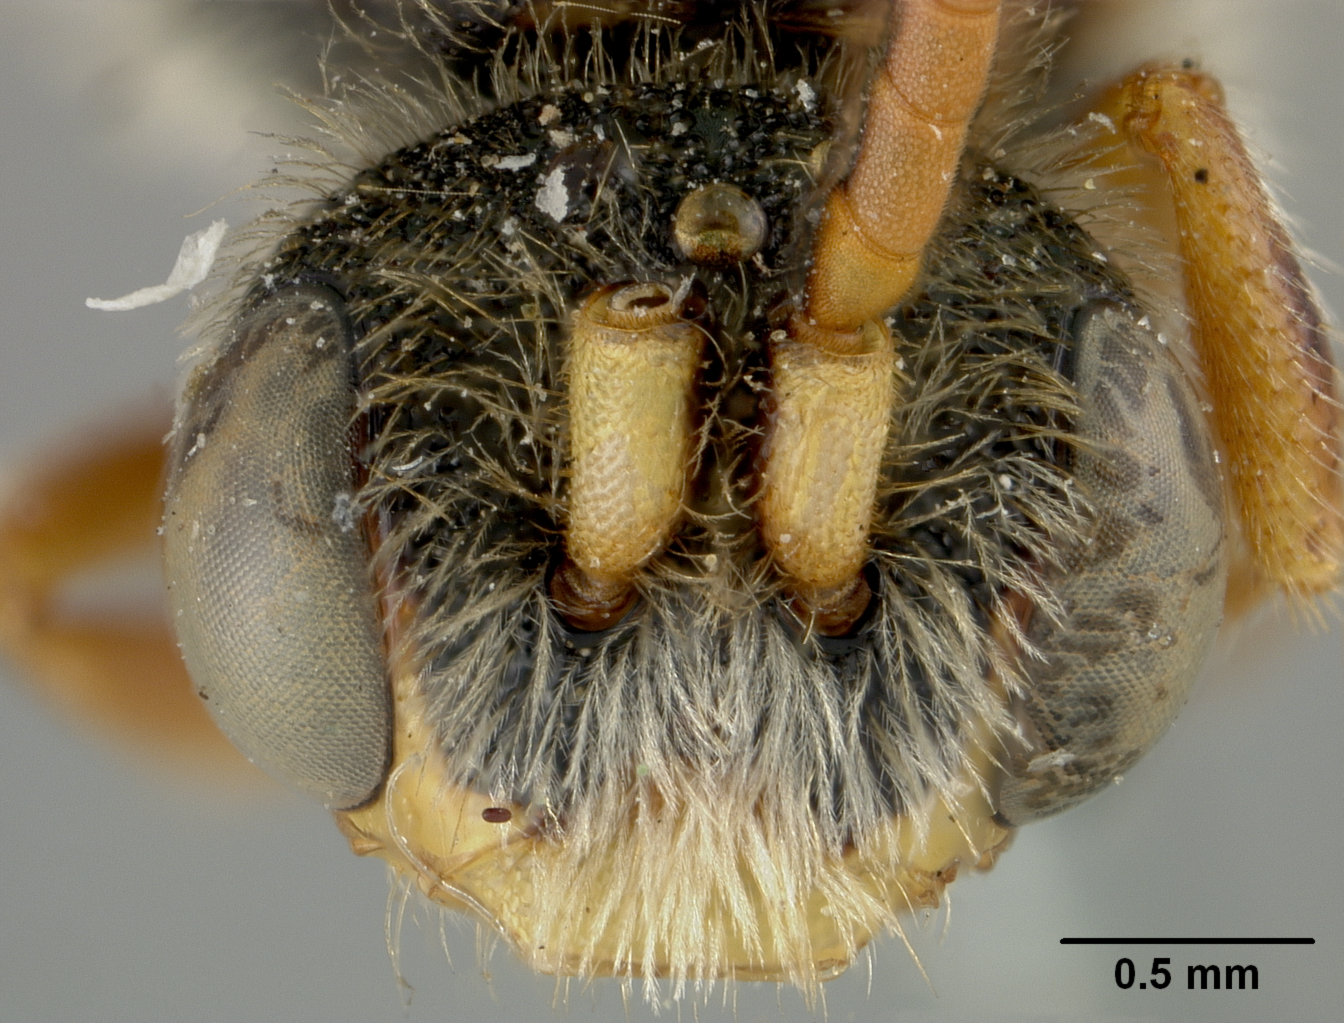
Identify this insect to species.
Nomada subangusta
